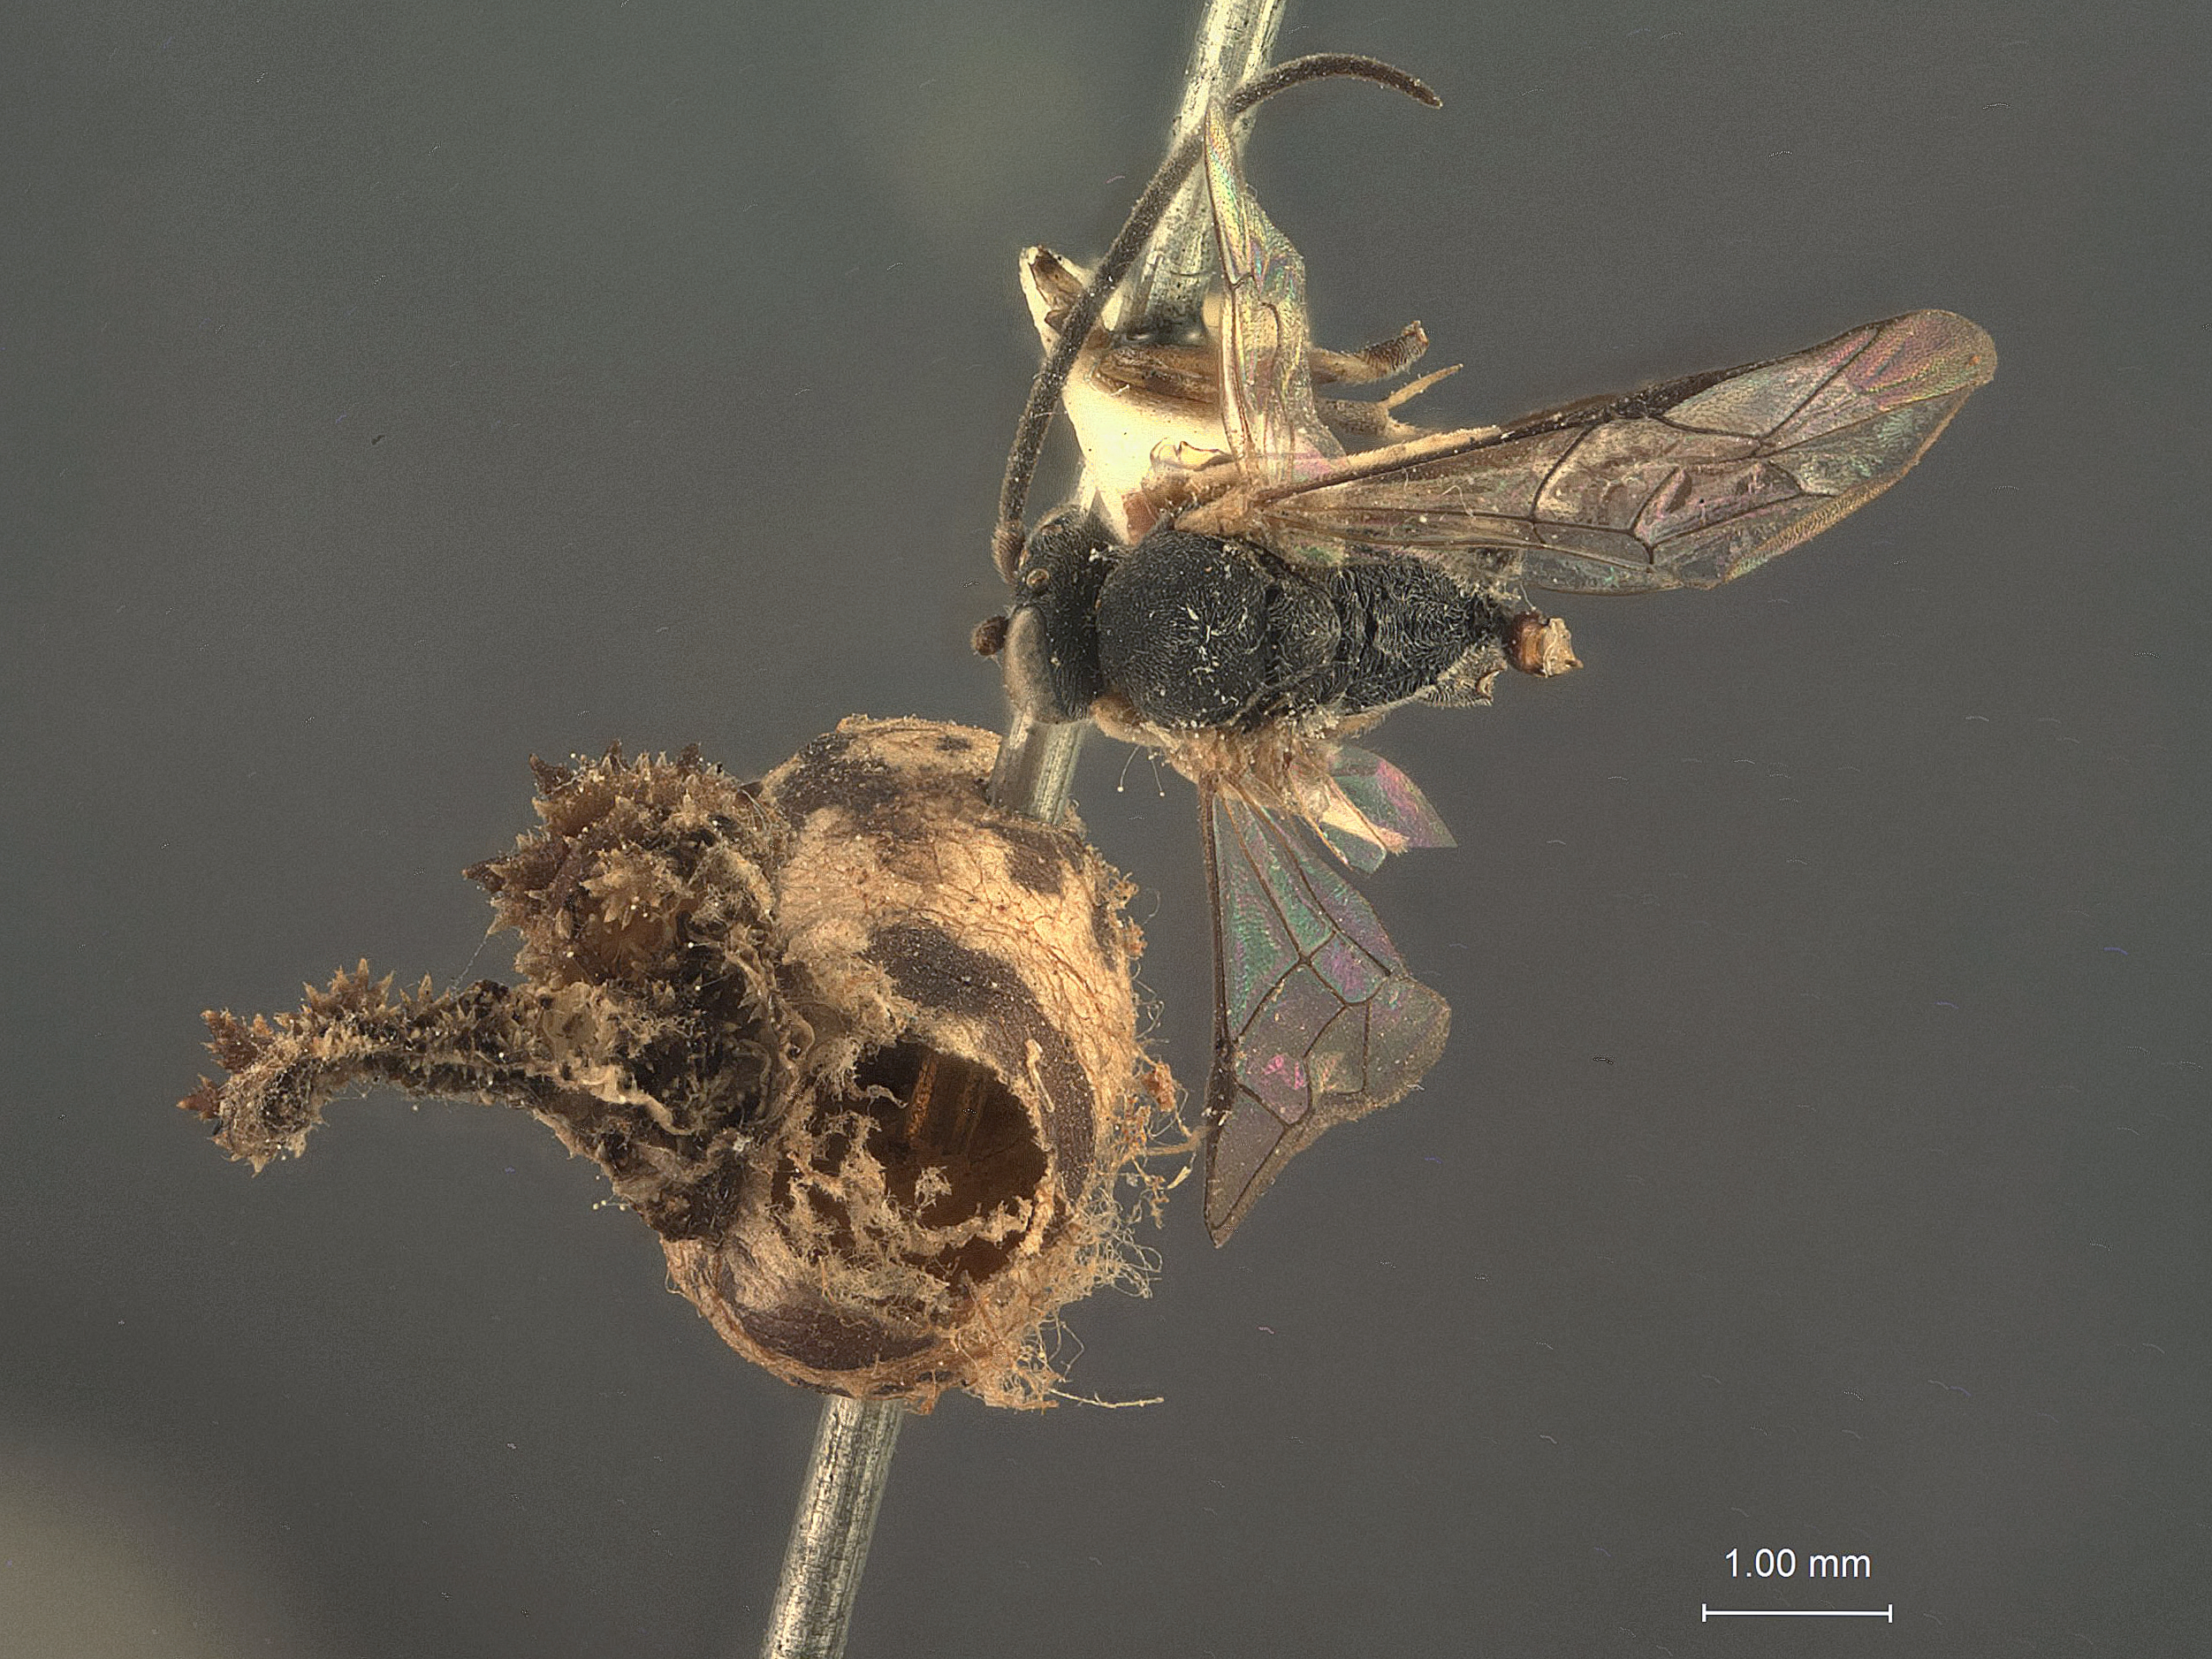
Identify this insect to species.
Limneria limenitidis
